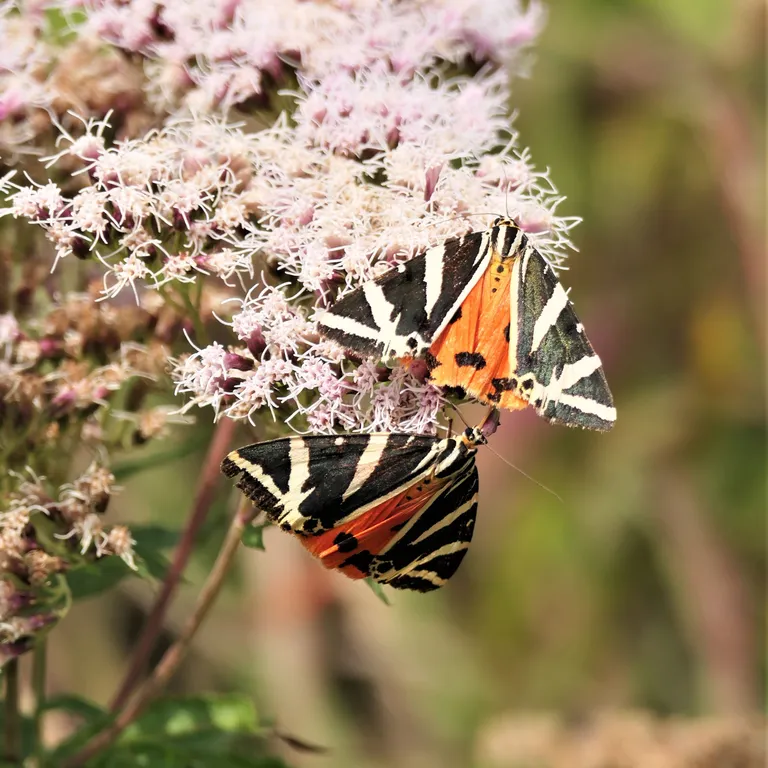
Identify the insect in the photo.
Euplagia quadripunctaria
